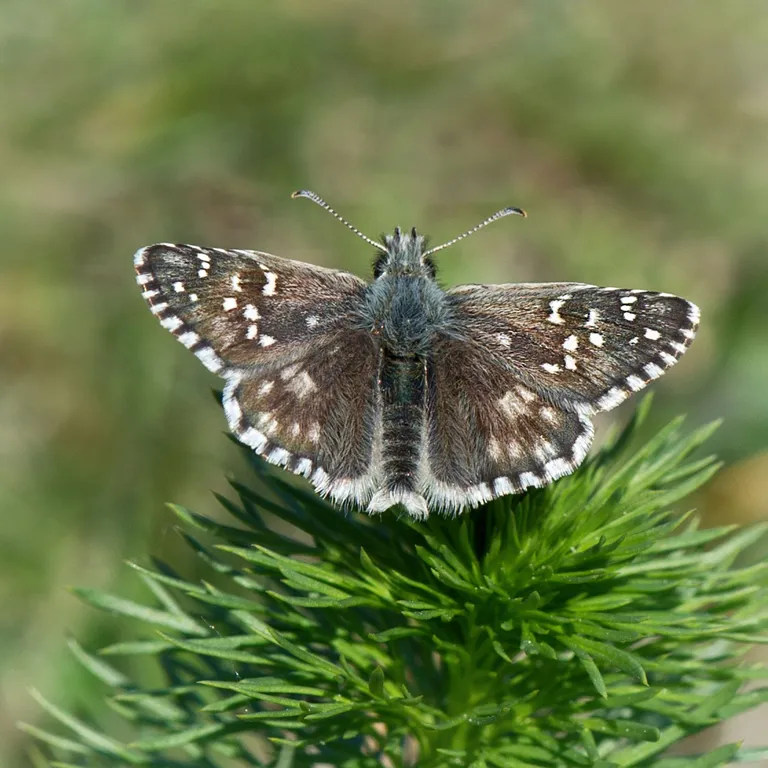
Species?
Pyrgus armoricanus
